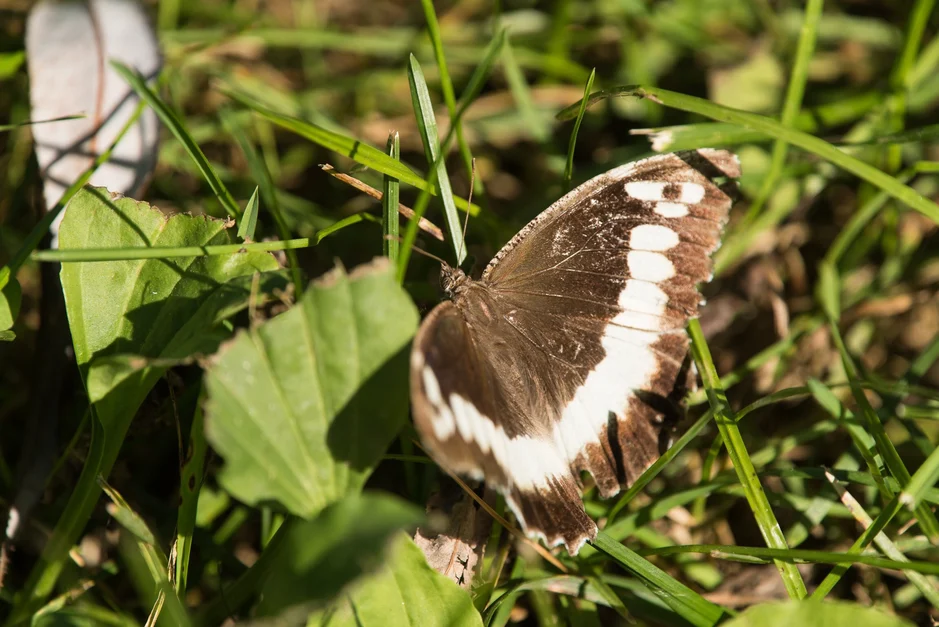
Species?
Brintesia circe
